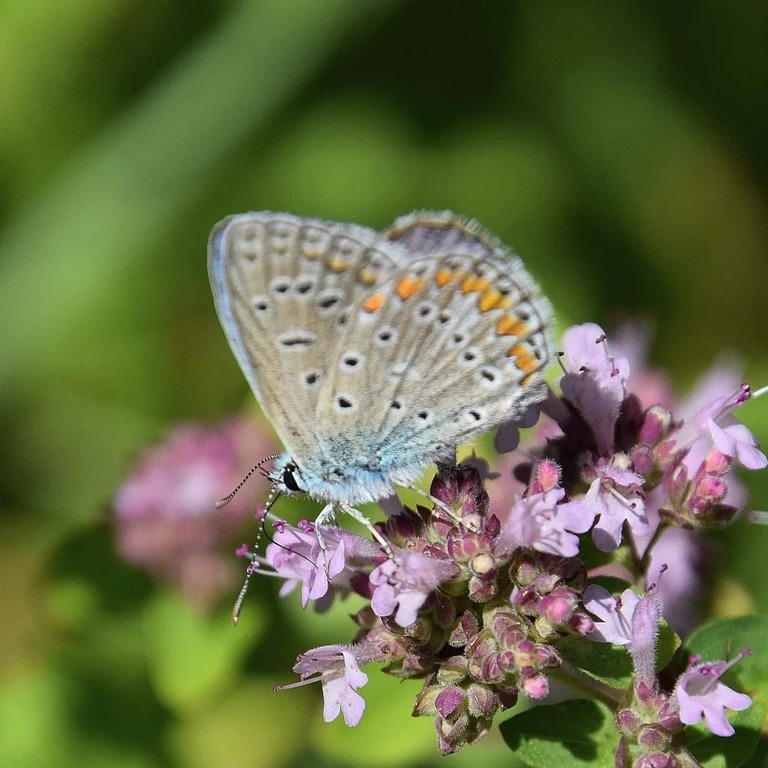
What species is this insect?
Polyommatus icarus
